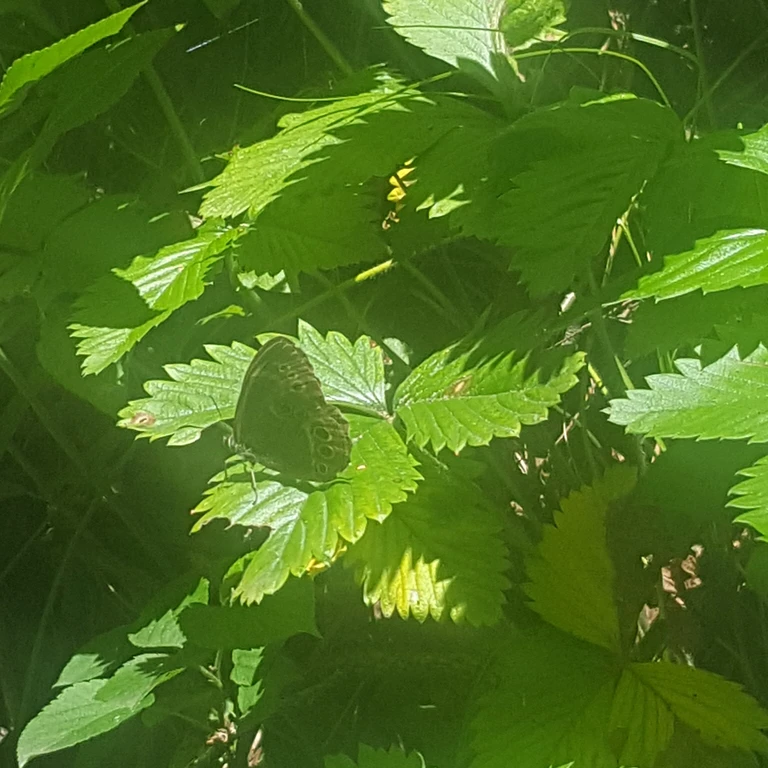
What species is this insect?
Lopinga achine (also Pararge achine)
